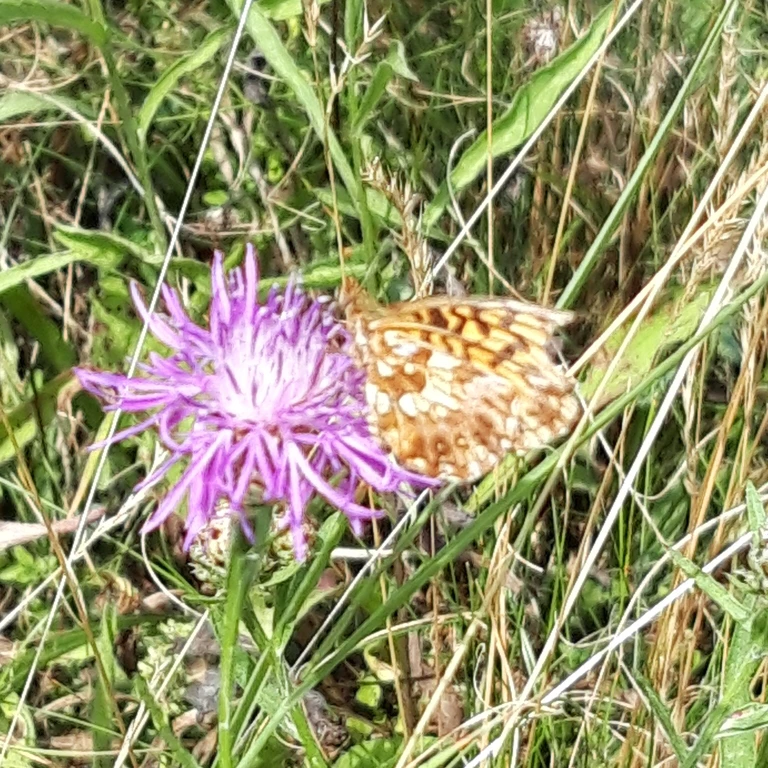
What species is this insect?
Boloria dia
